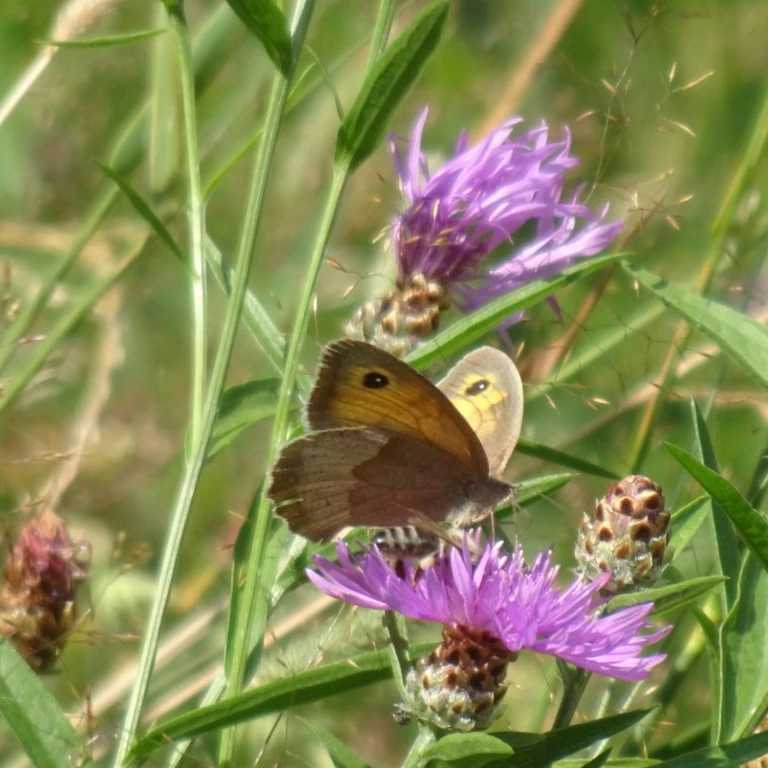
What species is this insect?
Maniola jurtina
